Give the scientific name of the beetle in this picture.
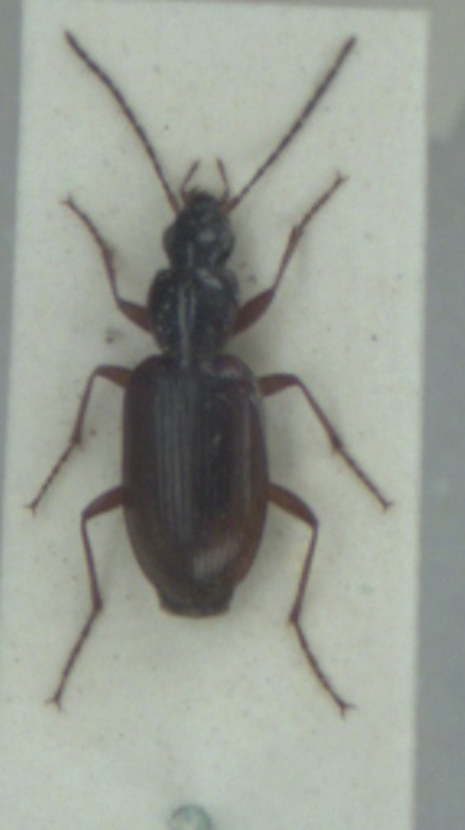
Agonum thoreyi
